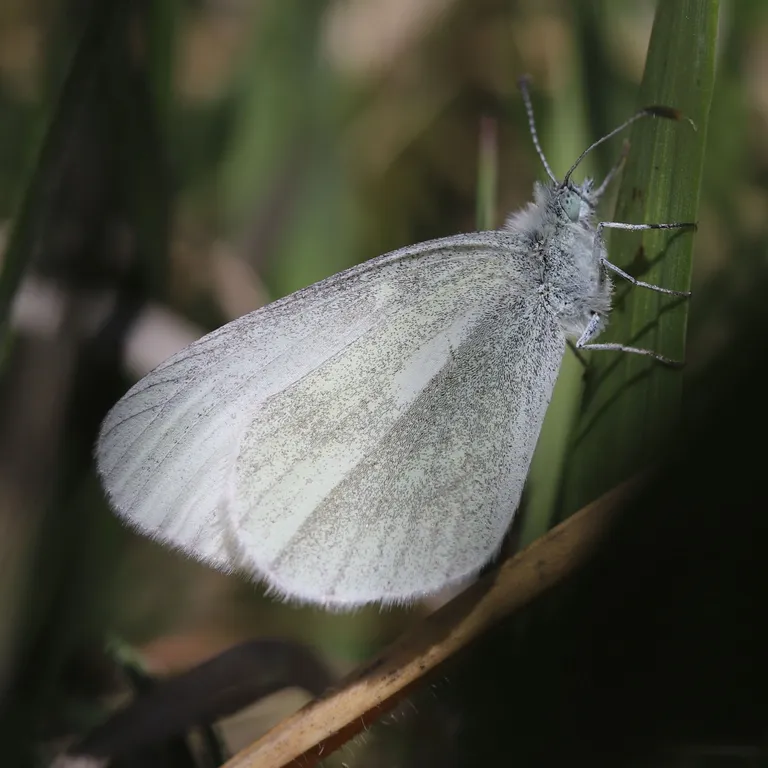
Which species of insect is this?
Leptidea sinapis/juvernica
